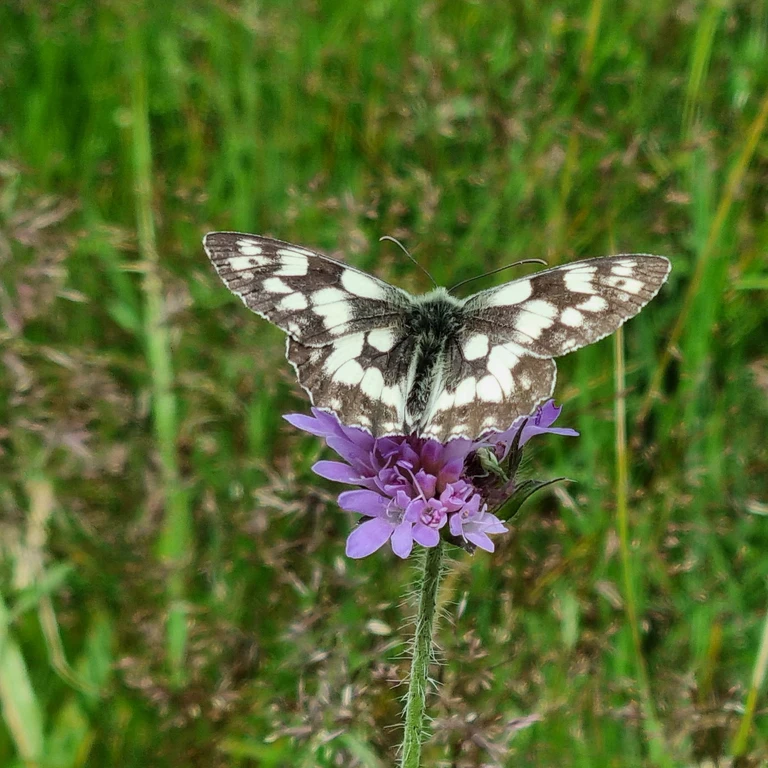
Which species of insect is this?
Melanargia galathea
